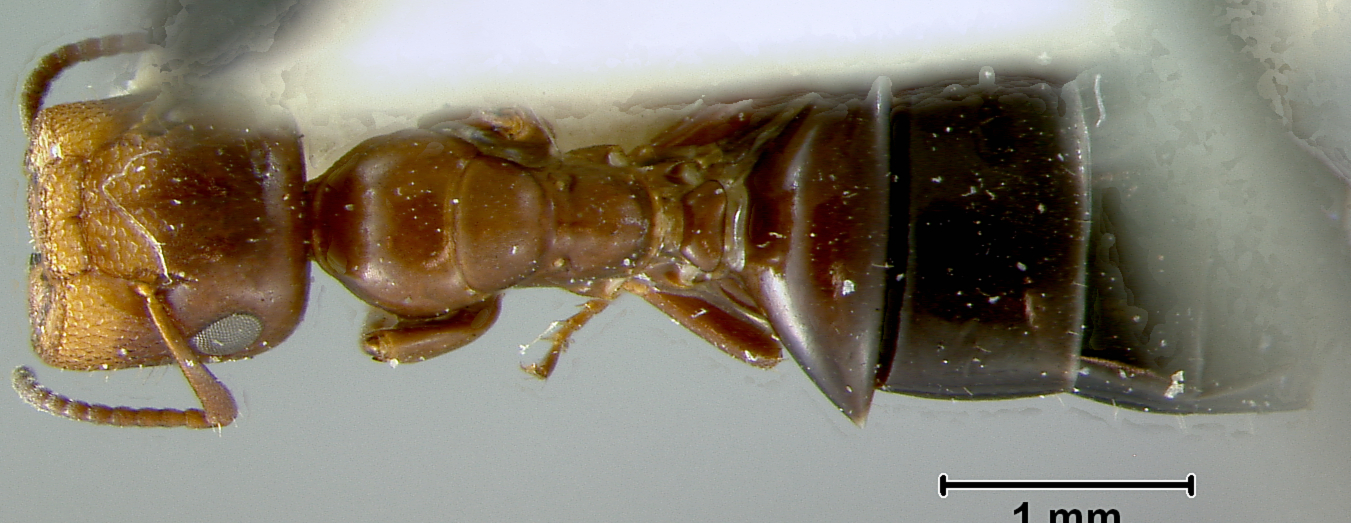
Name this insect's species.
Camponotus culmicola
